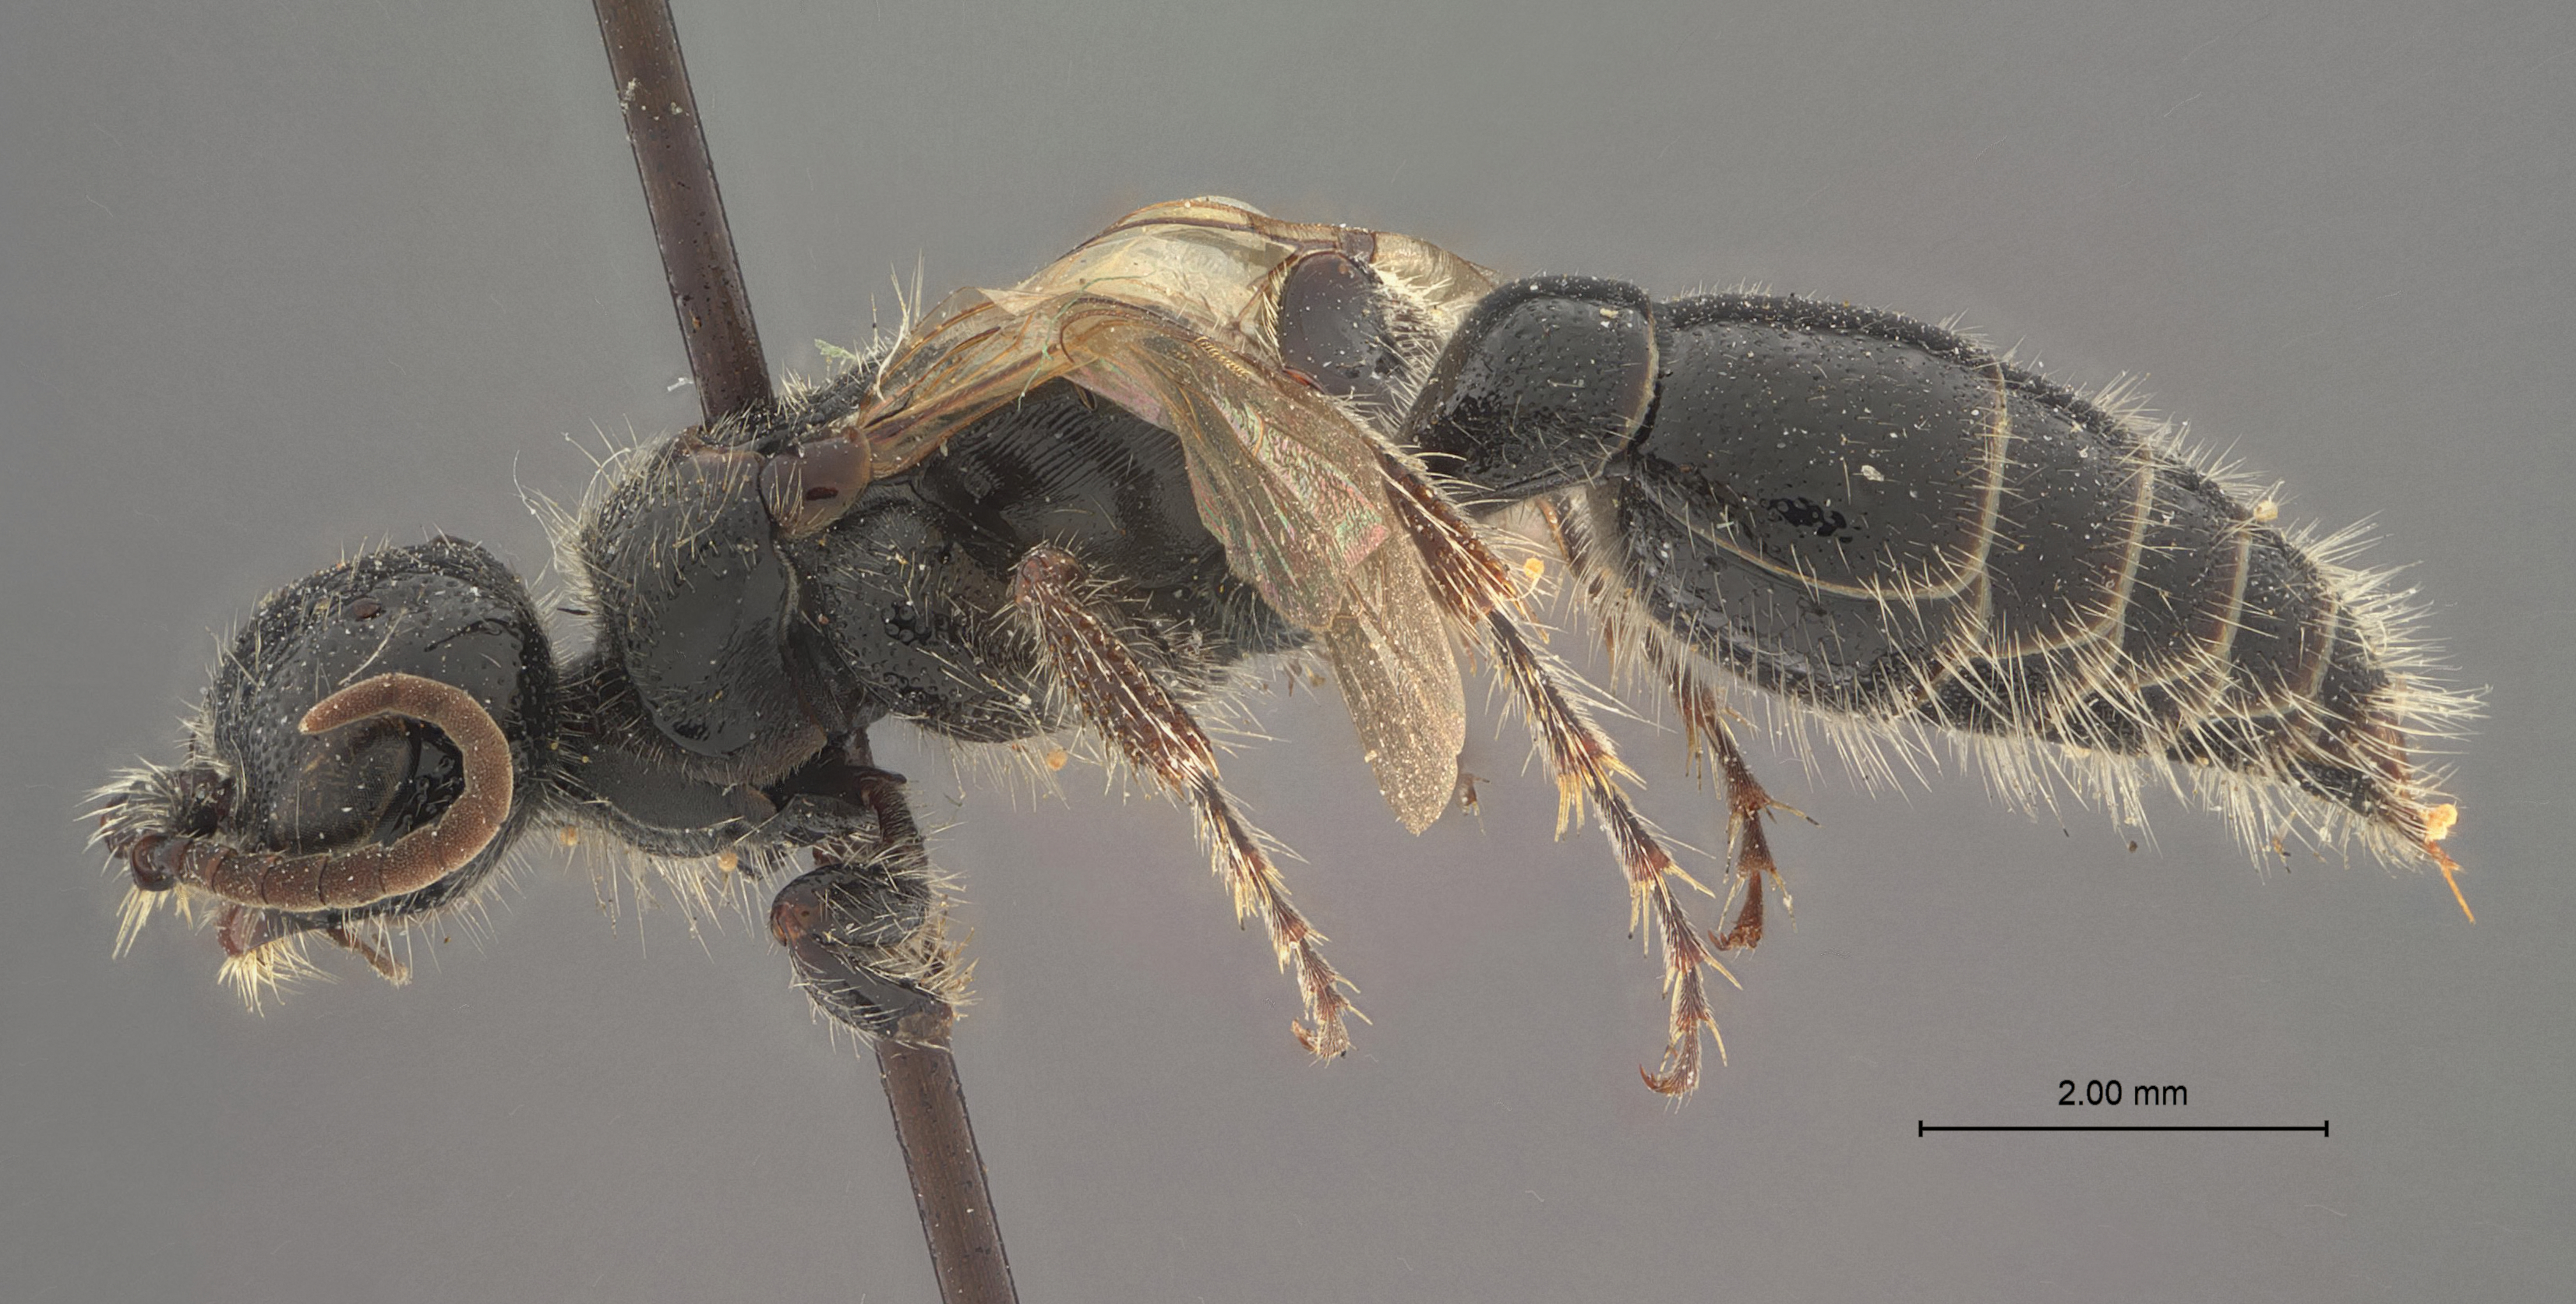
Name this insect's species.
Tiphia dallasae
